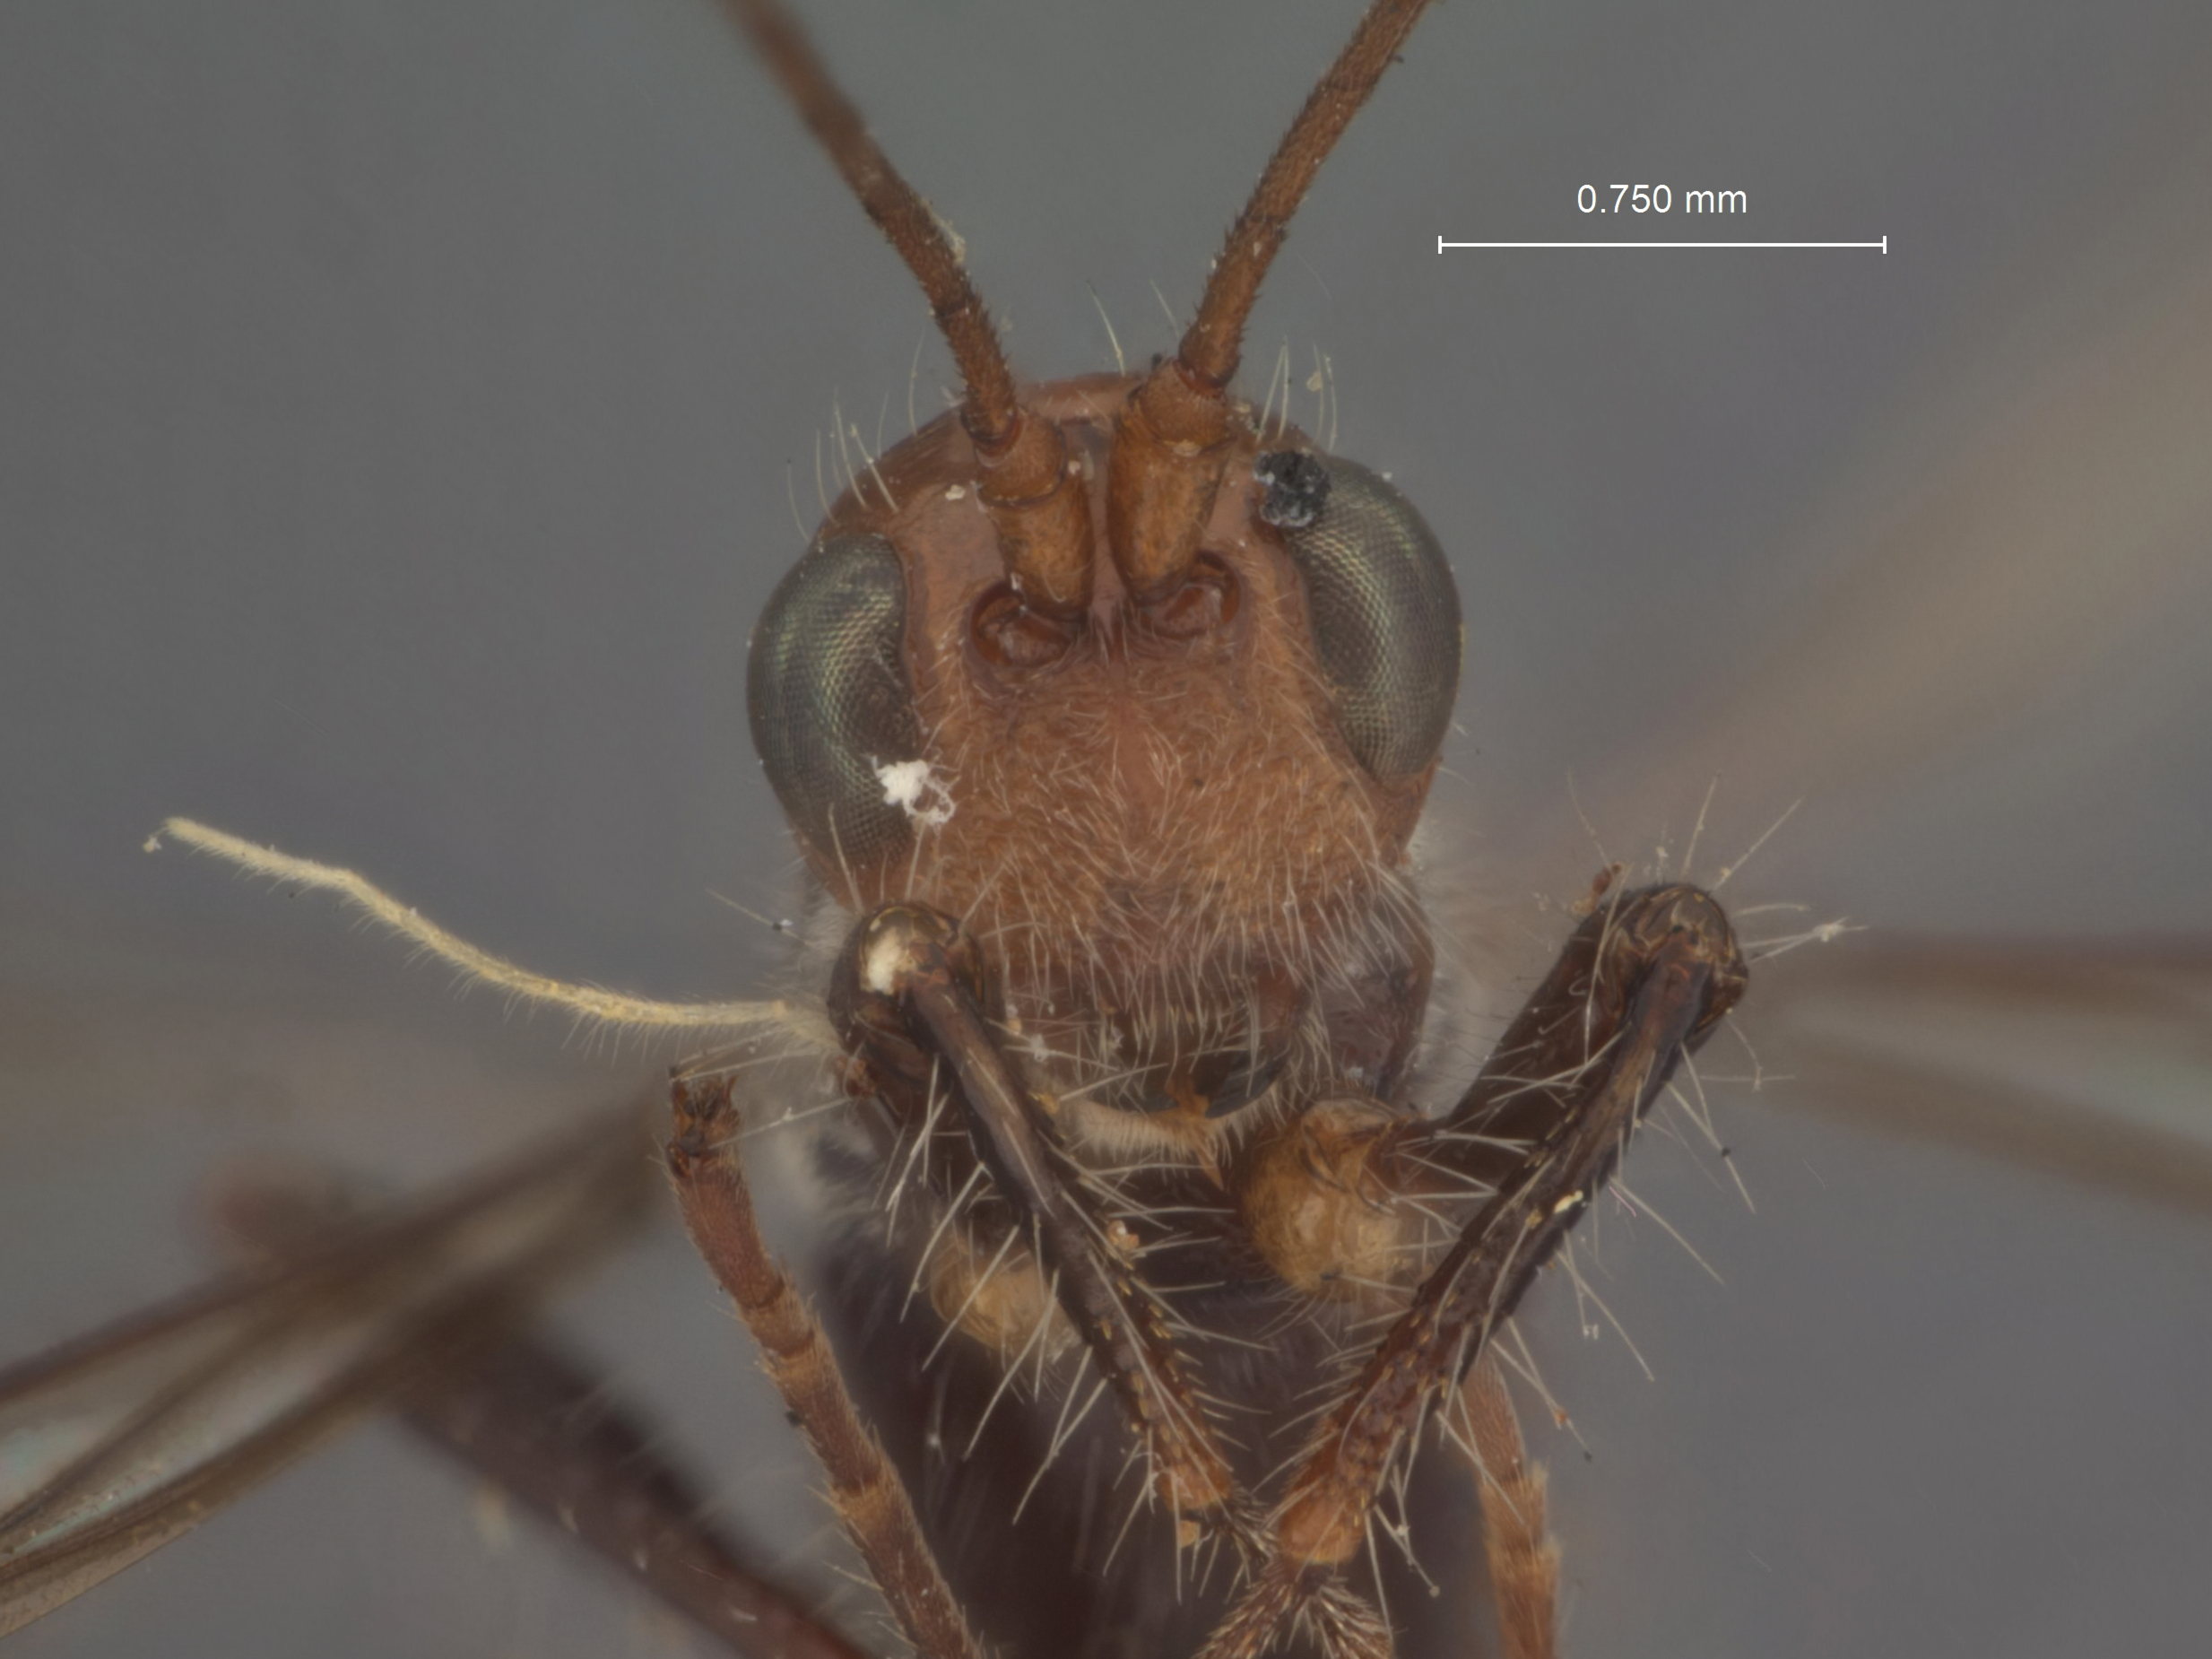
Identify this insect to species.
Paraspathius periparetus
